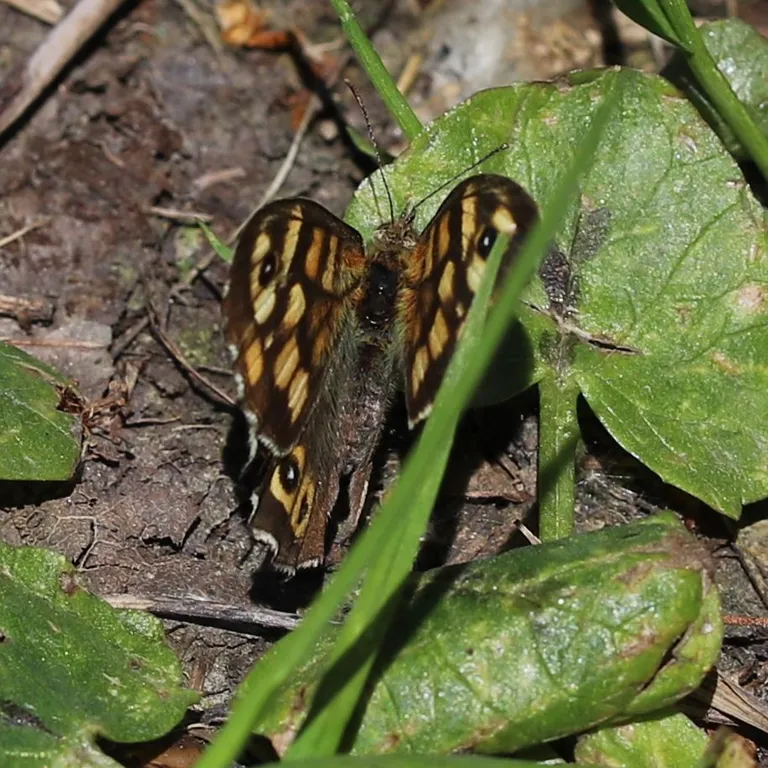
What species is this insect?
Pararge aegeria
